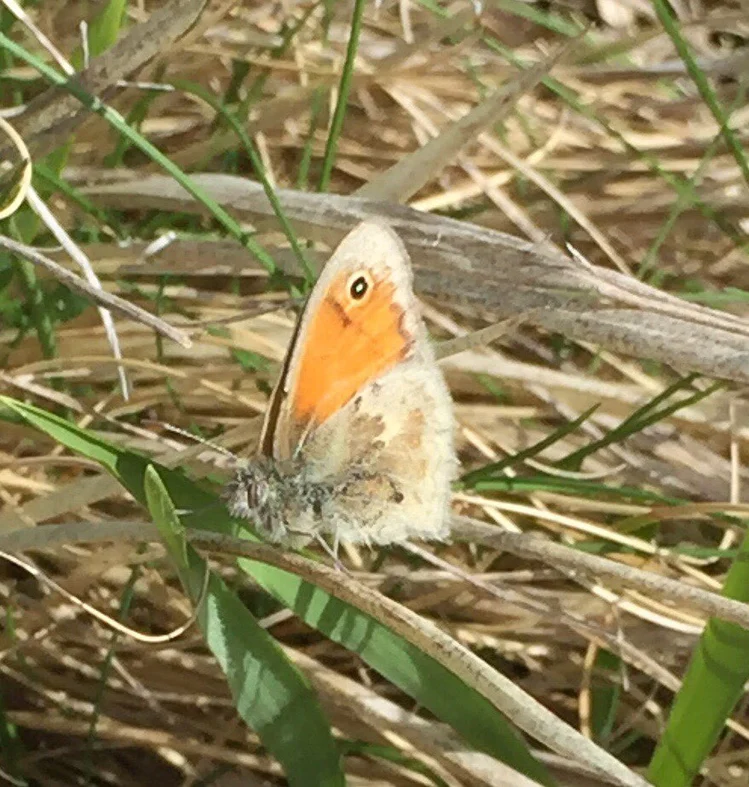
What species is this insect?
Coenonympha pamphilus
